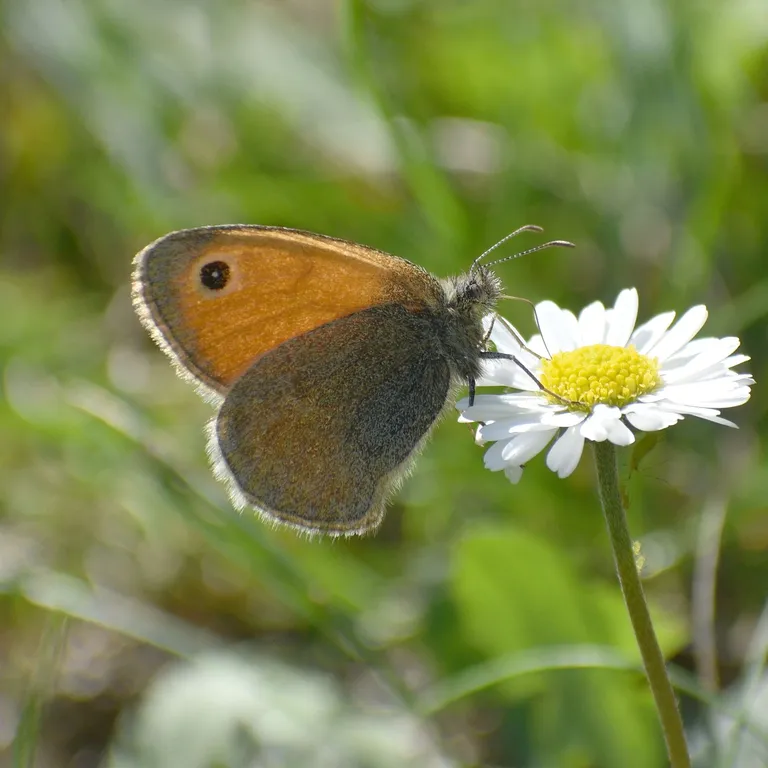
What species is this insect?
Coenonympha pamphilus
